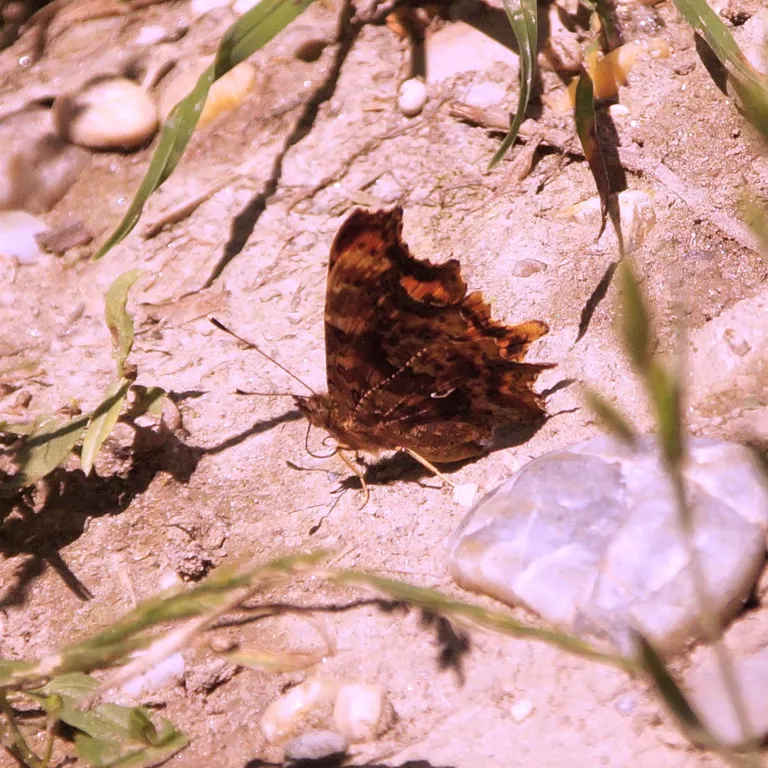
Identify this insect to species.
Polygonia c-album
